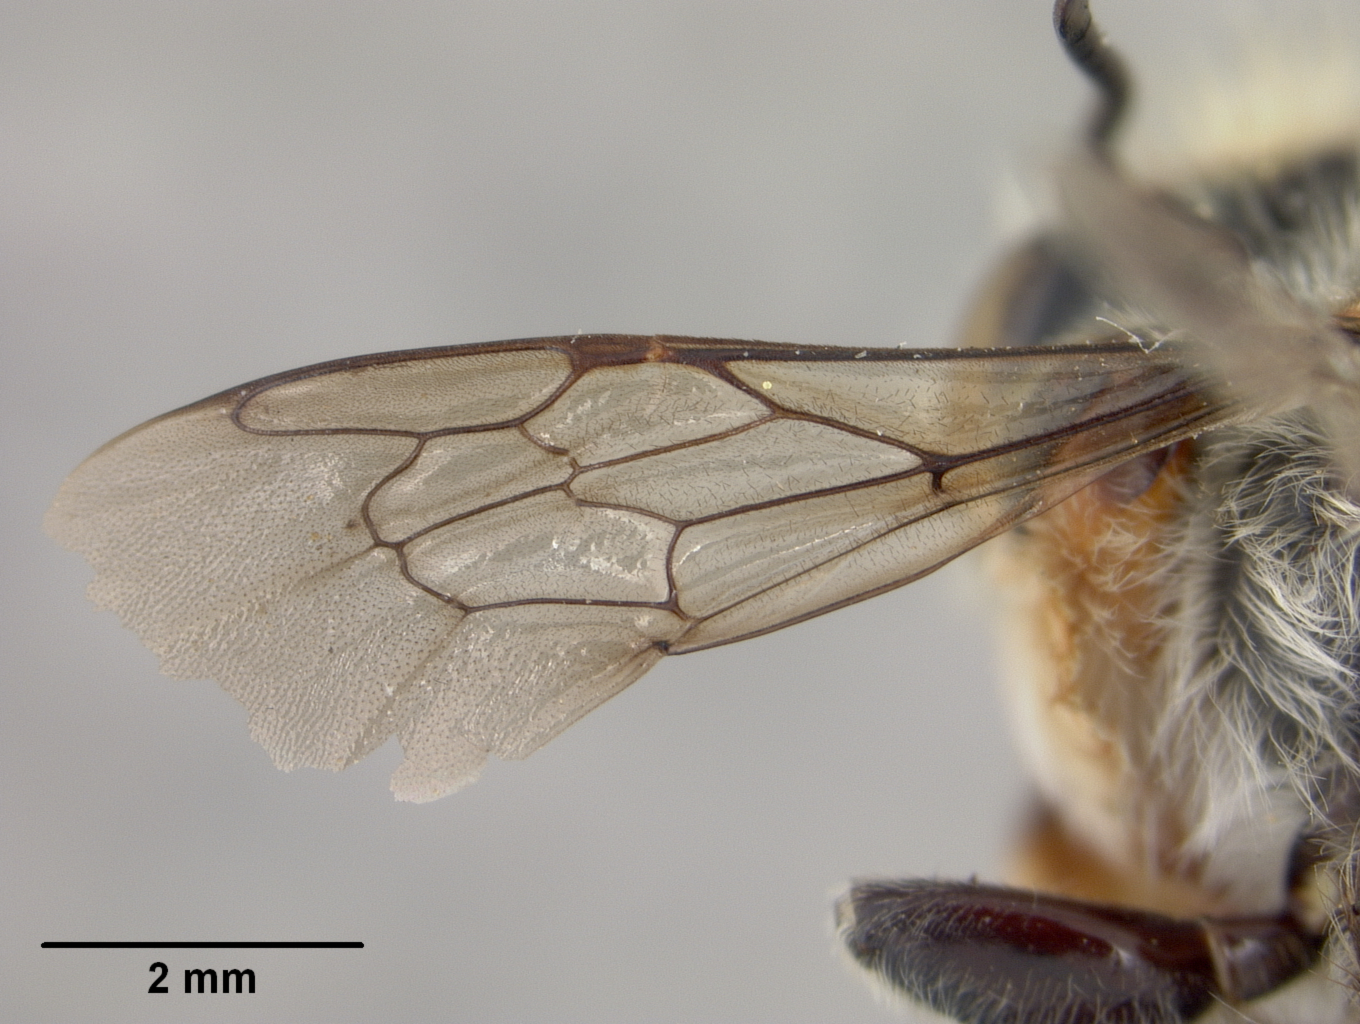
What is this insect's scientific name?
Megachile willughbiella
